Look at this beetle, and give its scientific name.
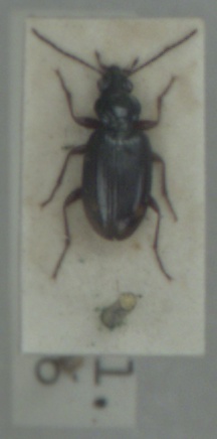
Bembidion iricolor
